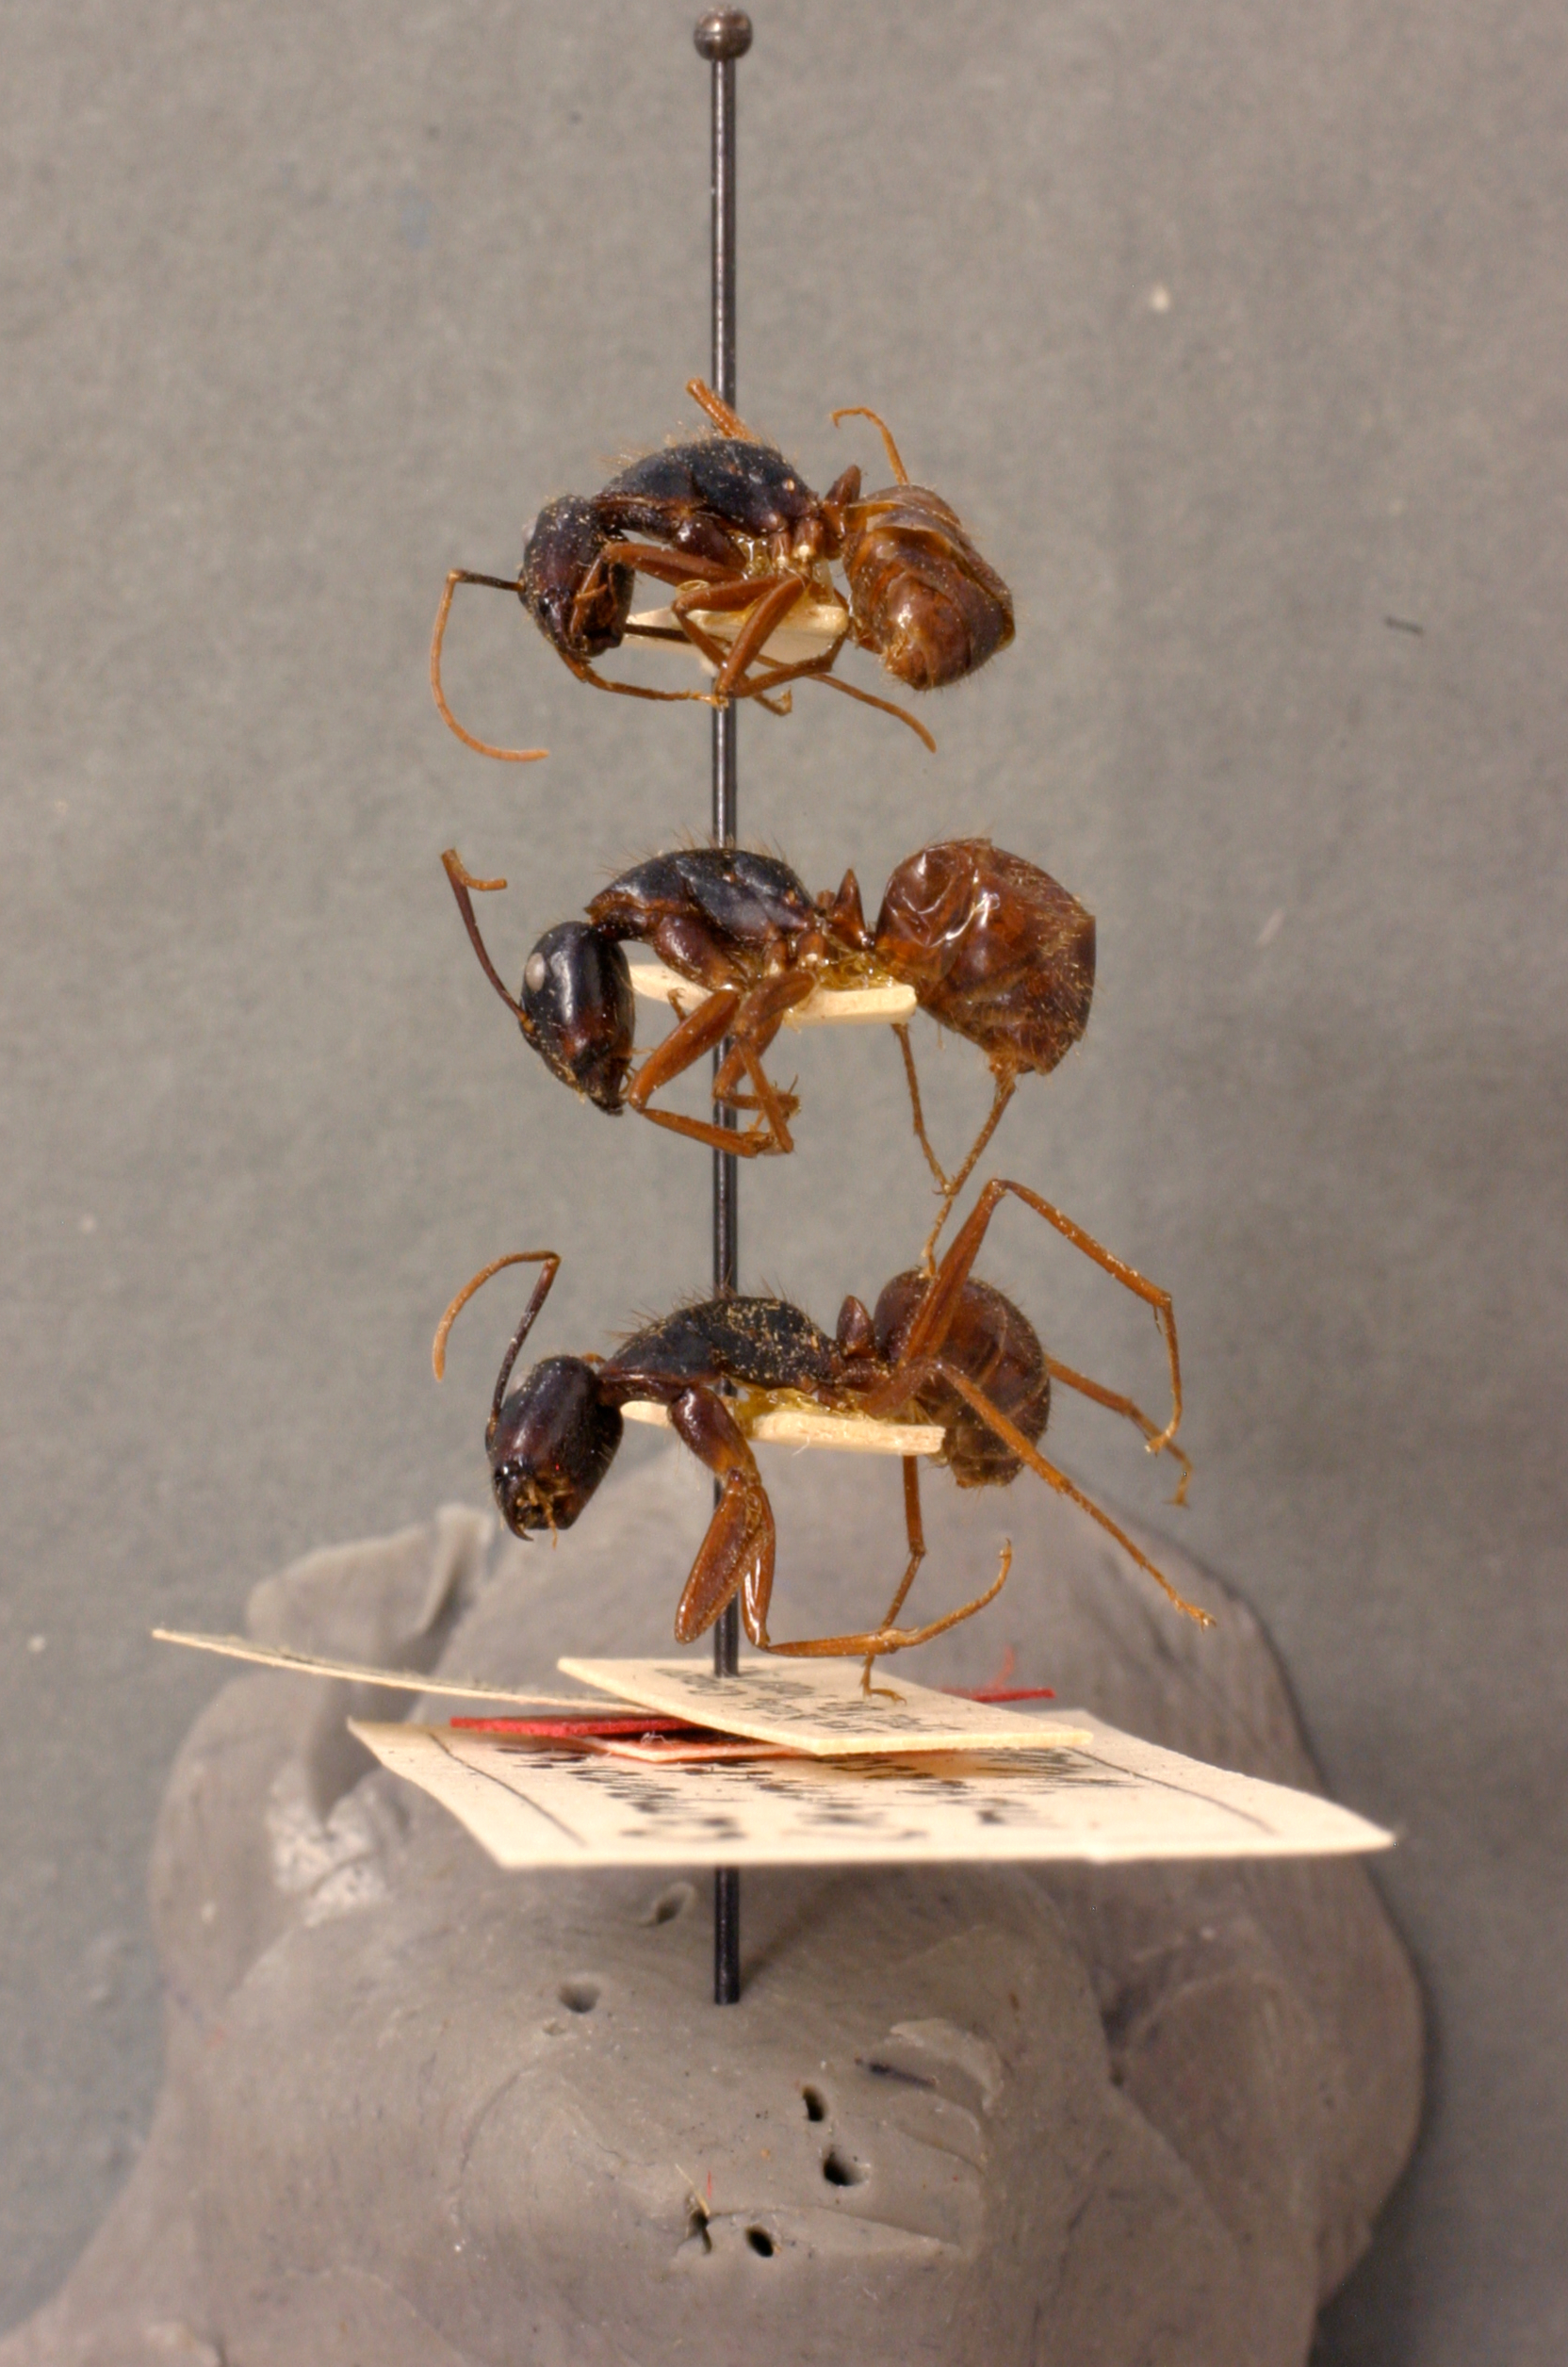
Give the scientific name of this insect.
Camponotus maguassa
